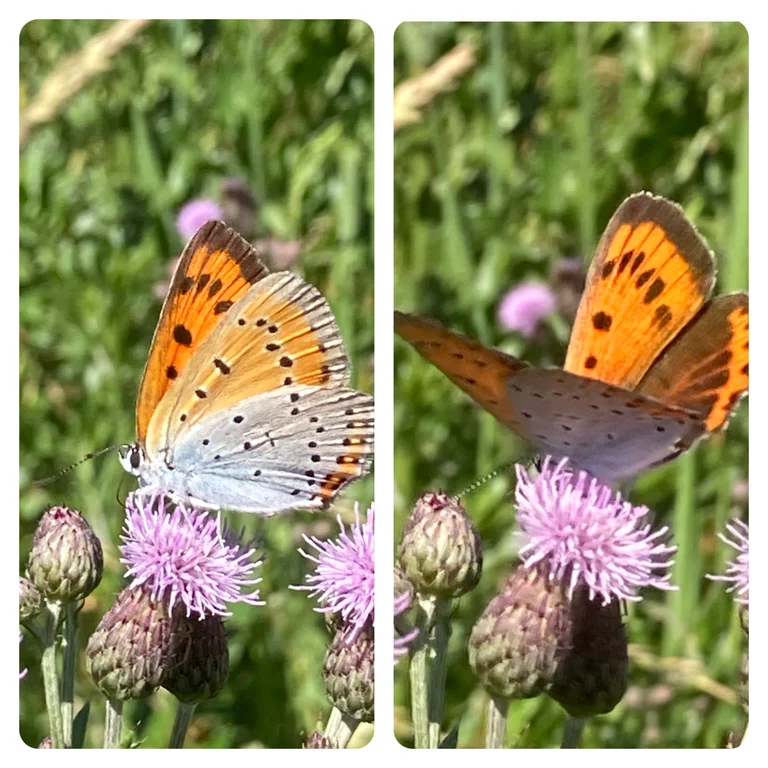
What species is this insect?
Lycaena dispar
